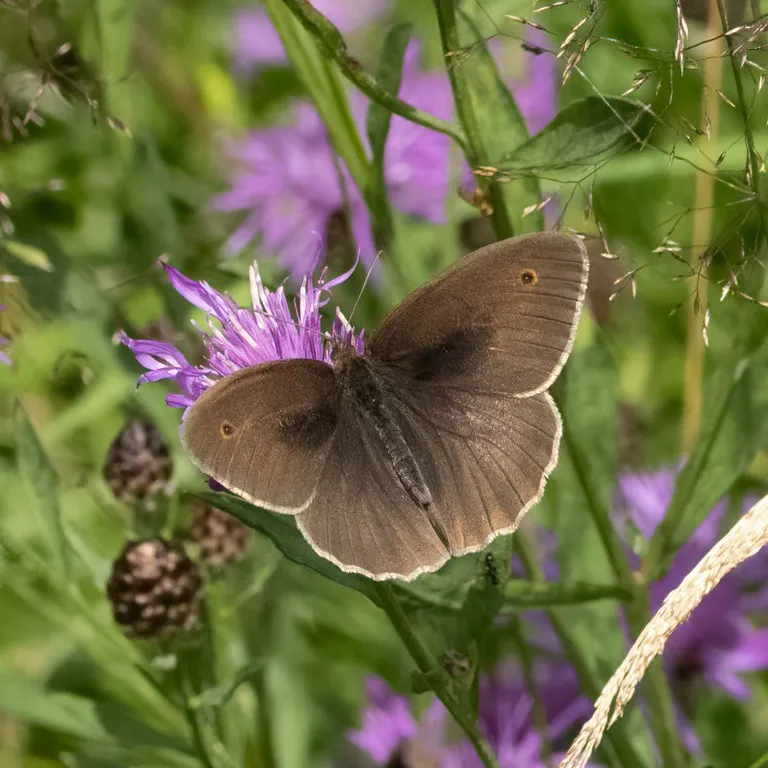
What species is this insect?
Maniola jurtina
